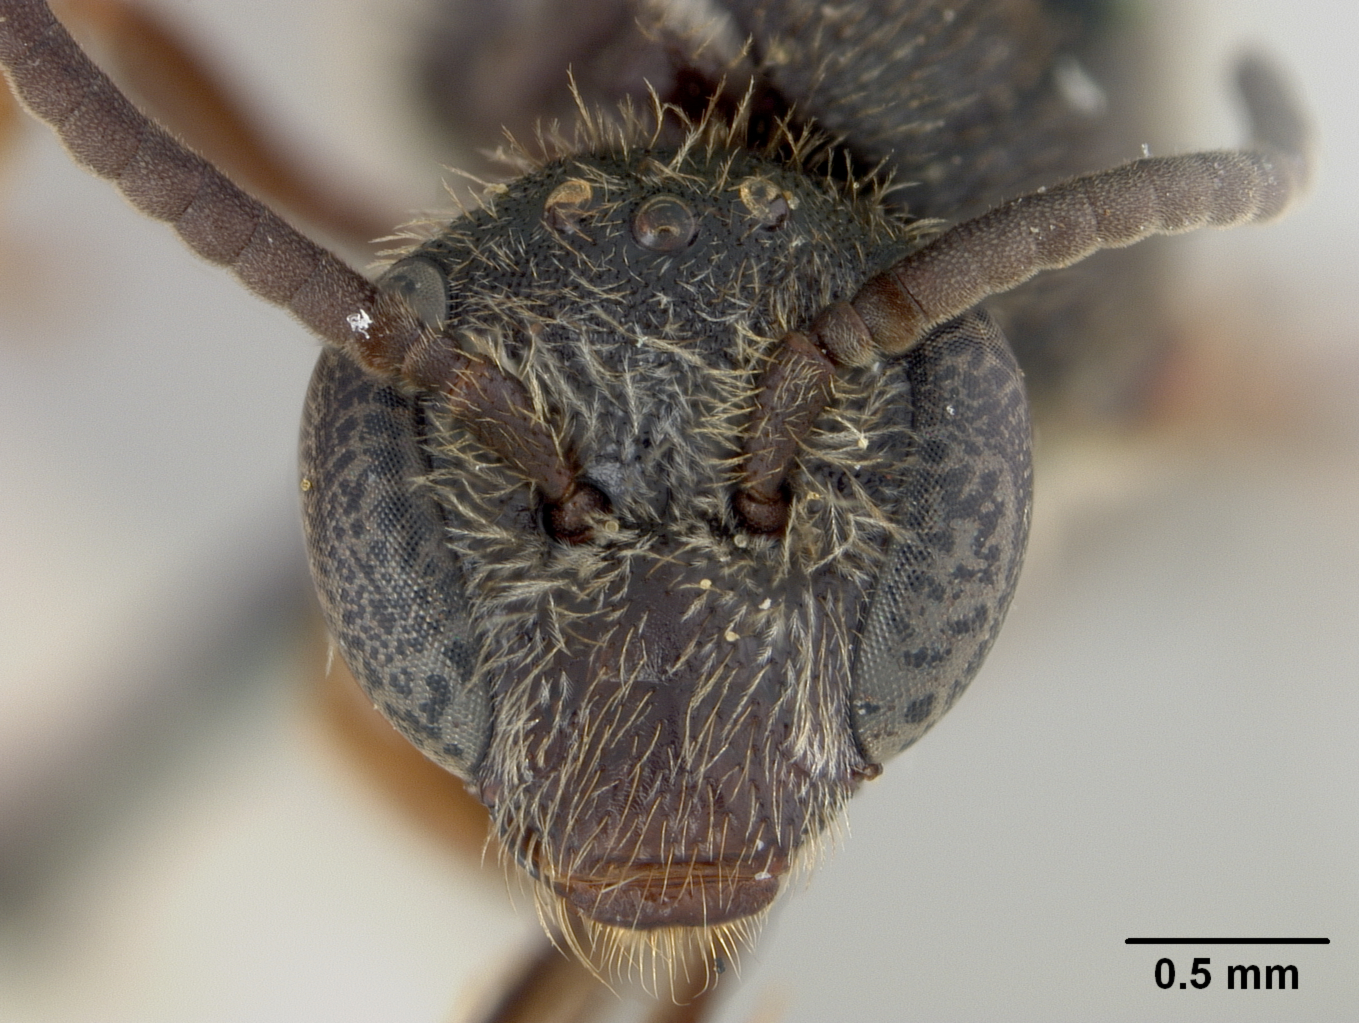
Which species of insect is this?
Halictus harveyi
